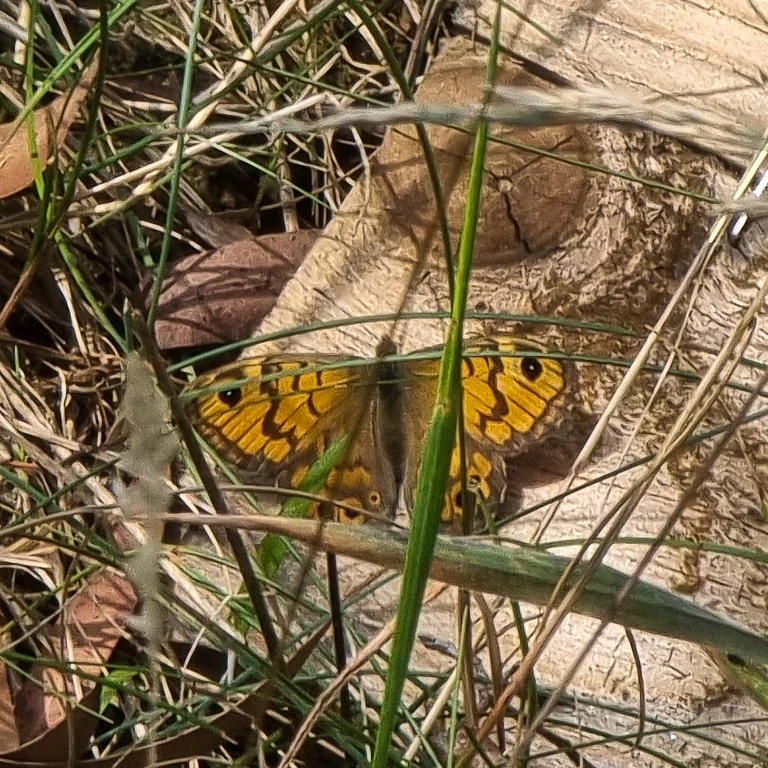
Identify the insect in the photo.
Lasiommata megera (also Pararge megera)
